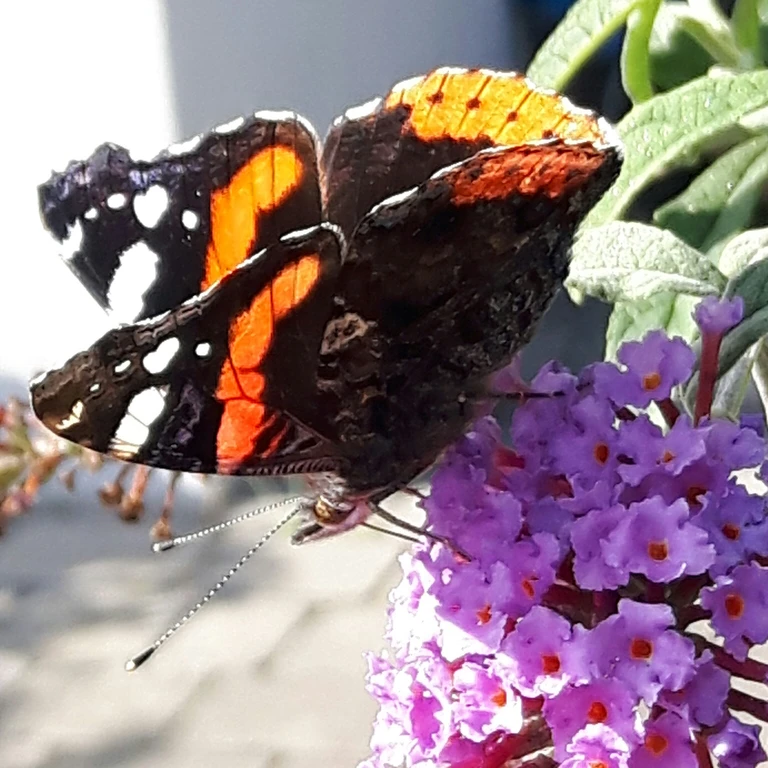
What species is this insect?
Vanessa atalanta
